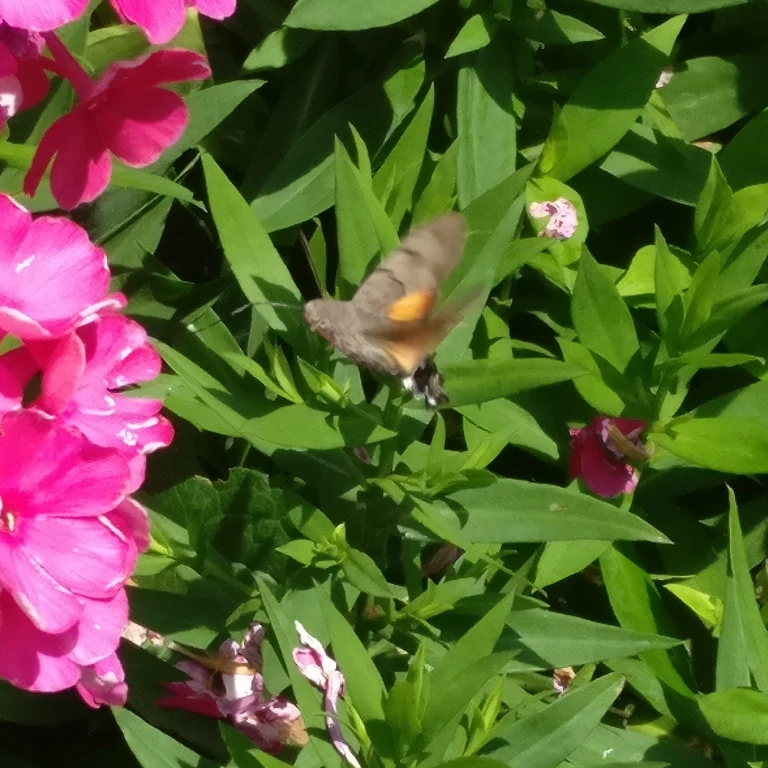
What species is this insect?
Macroglossum stellatarum
